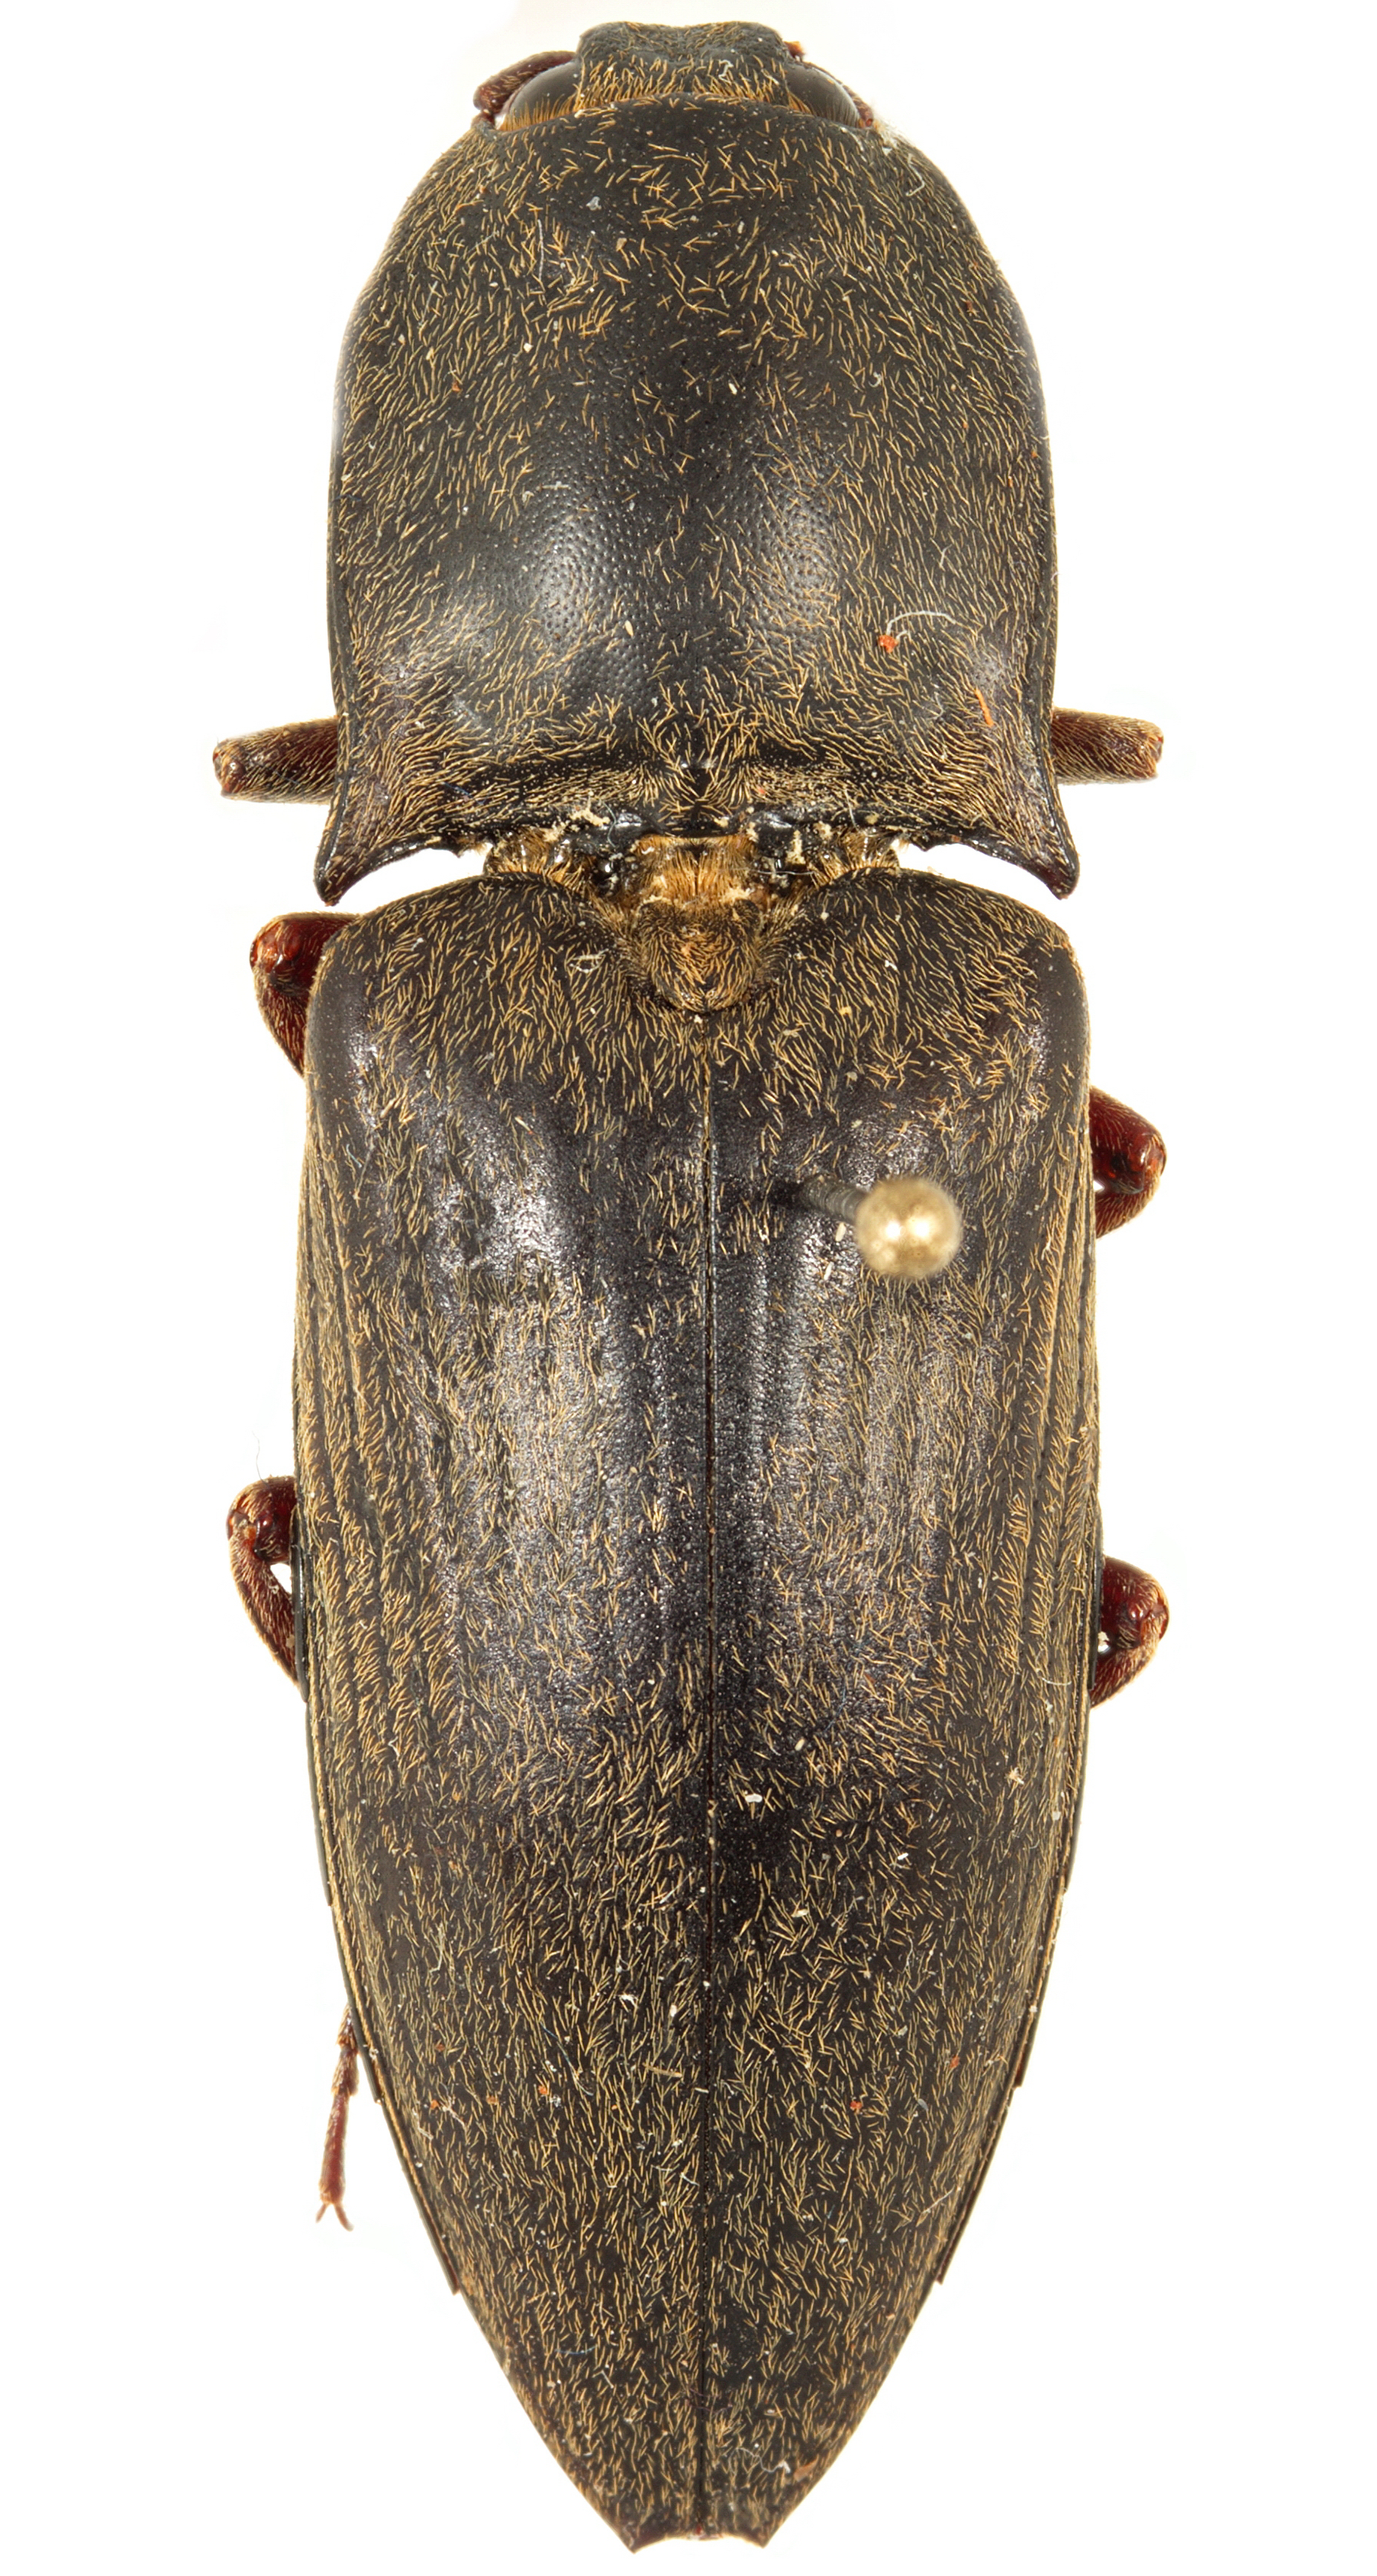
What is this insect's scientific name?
Lanelater resectus
